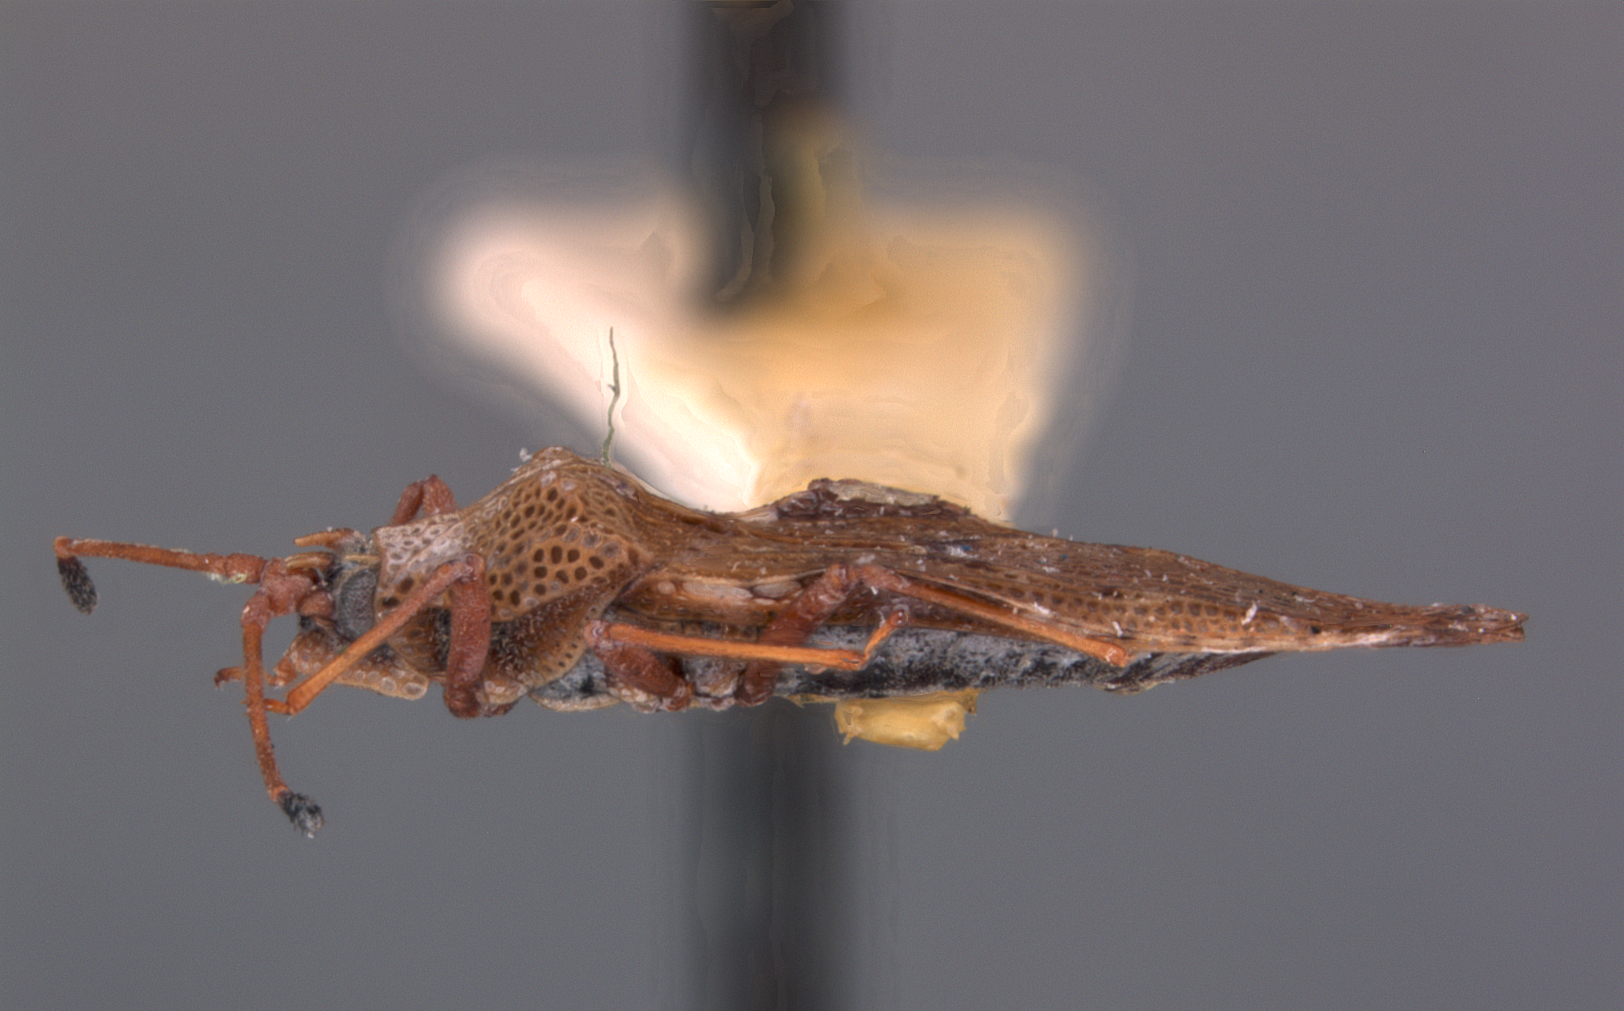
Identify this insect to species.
Cysteochila undosa
